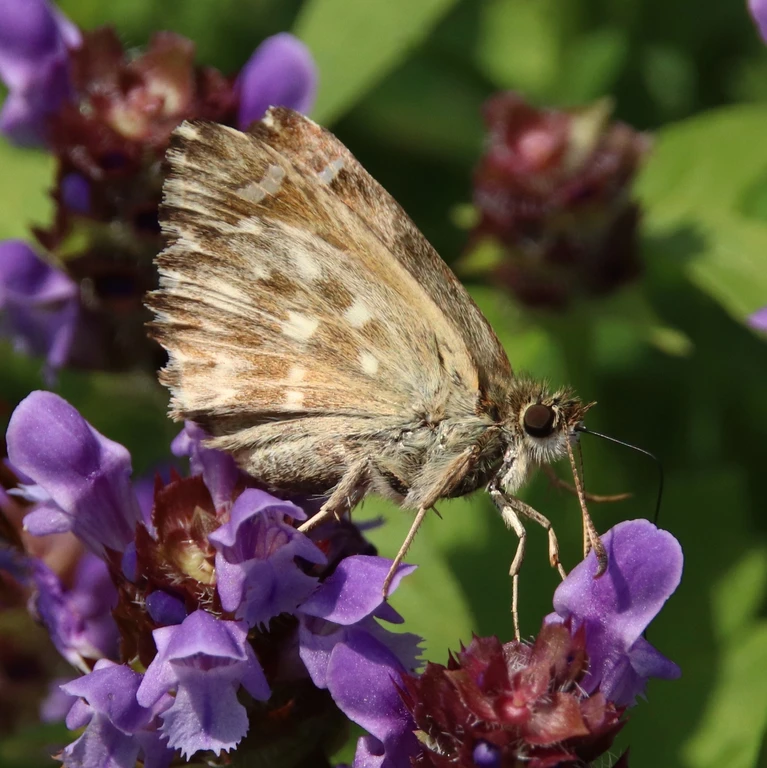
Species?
Carcharodus alceae
